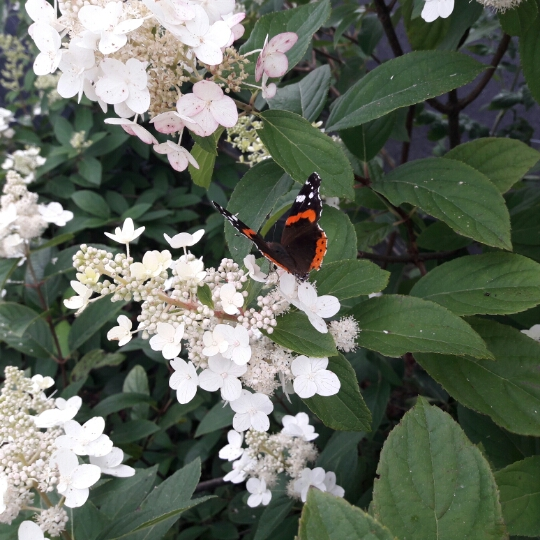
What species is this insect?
Vanessa atalanta
